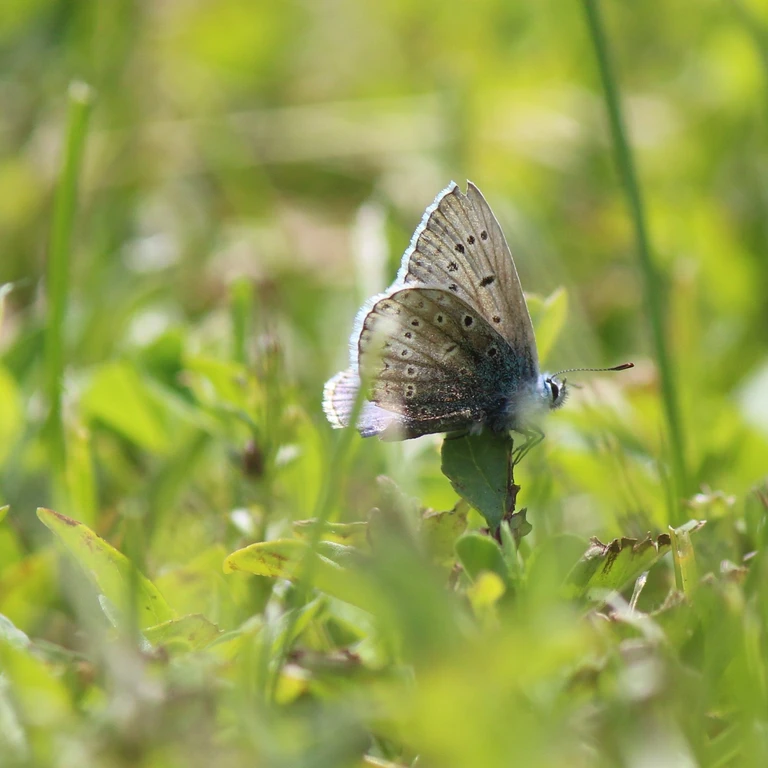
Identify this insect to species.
Polyommatus icarus
